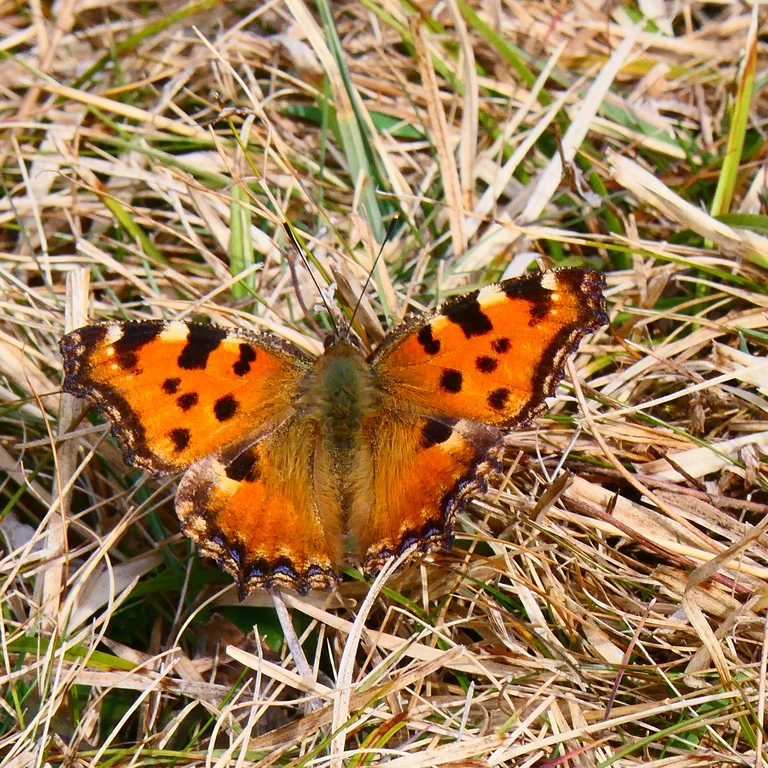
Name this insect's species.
Nymphalis polychloros
